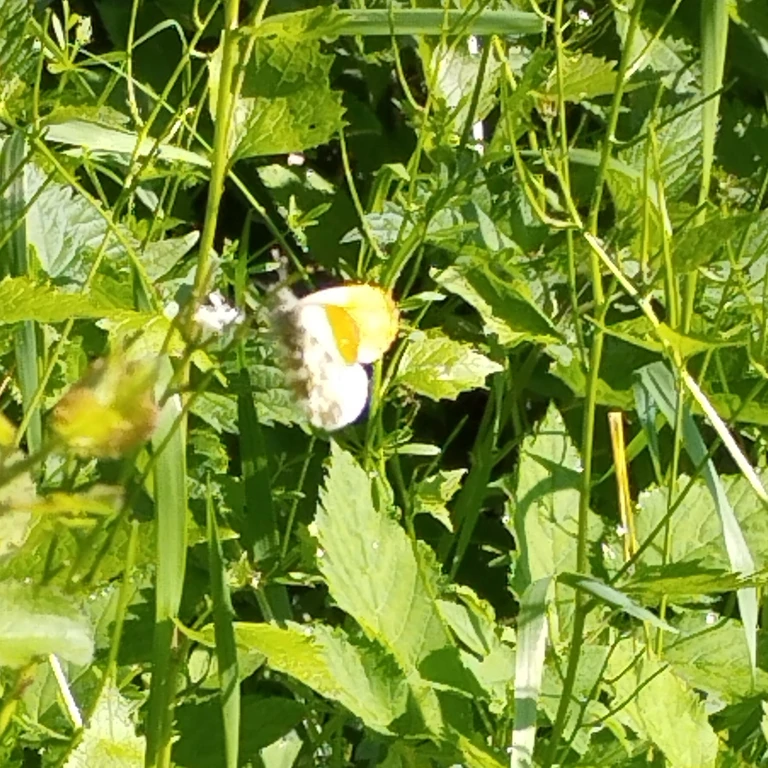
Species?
Anthocharis cardamines
